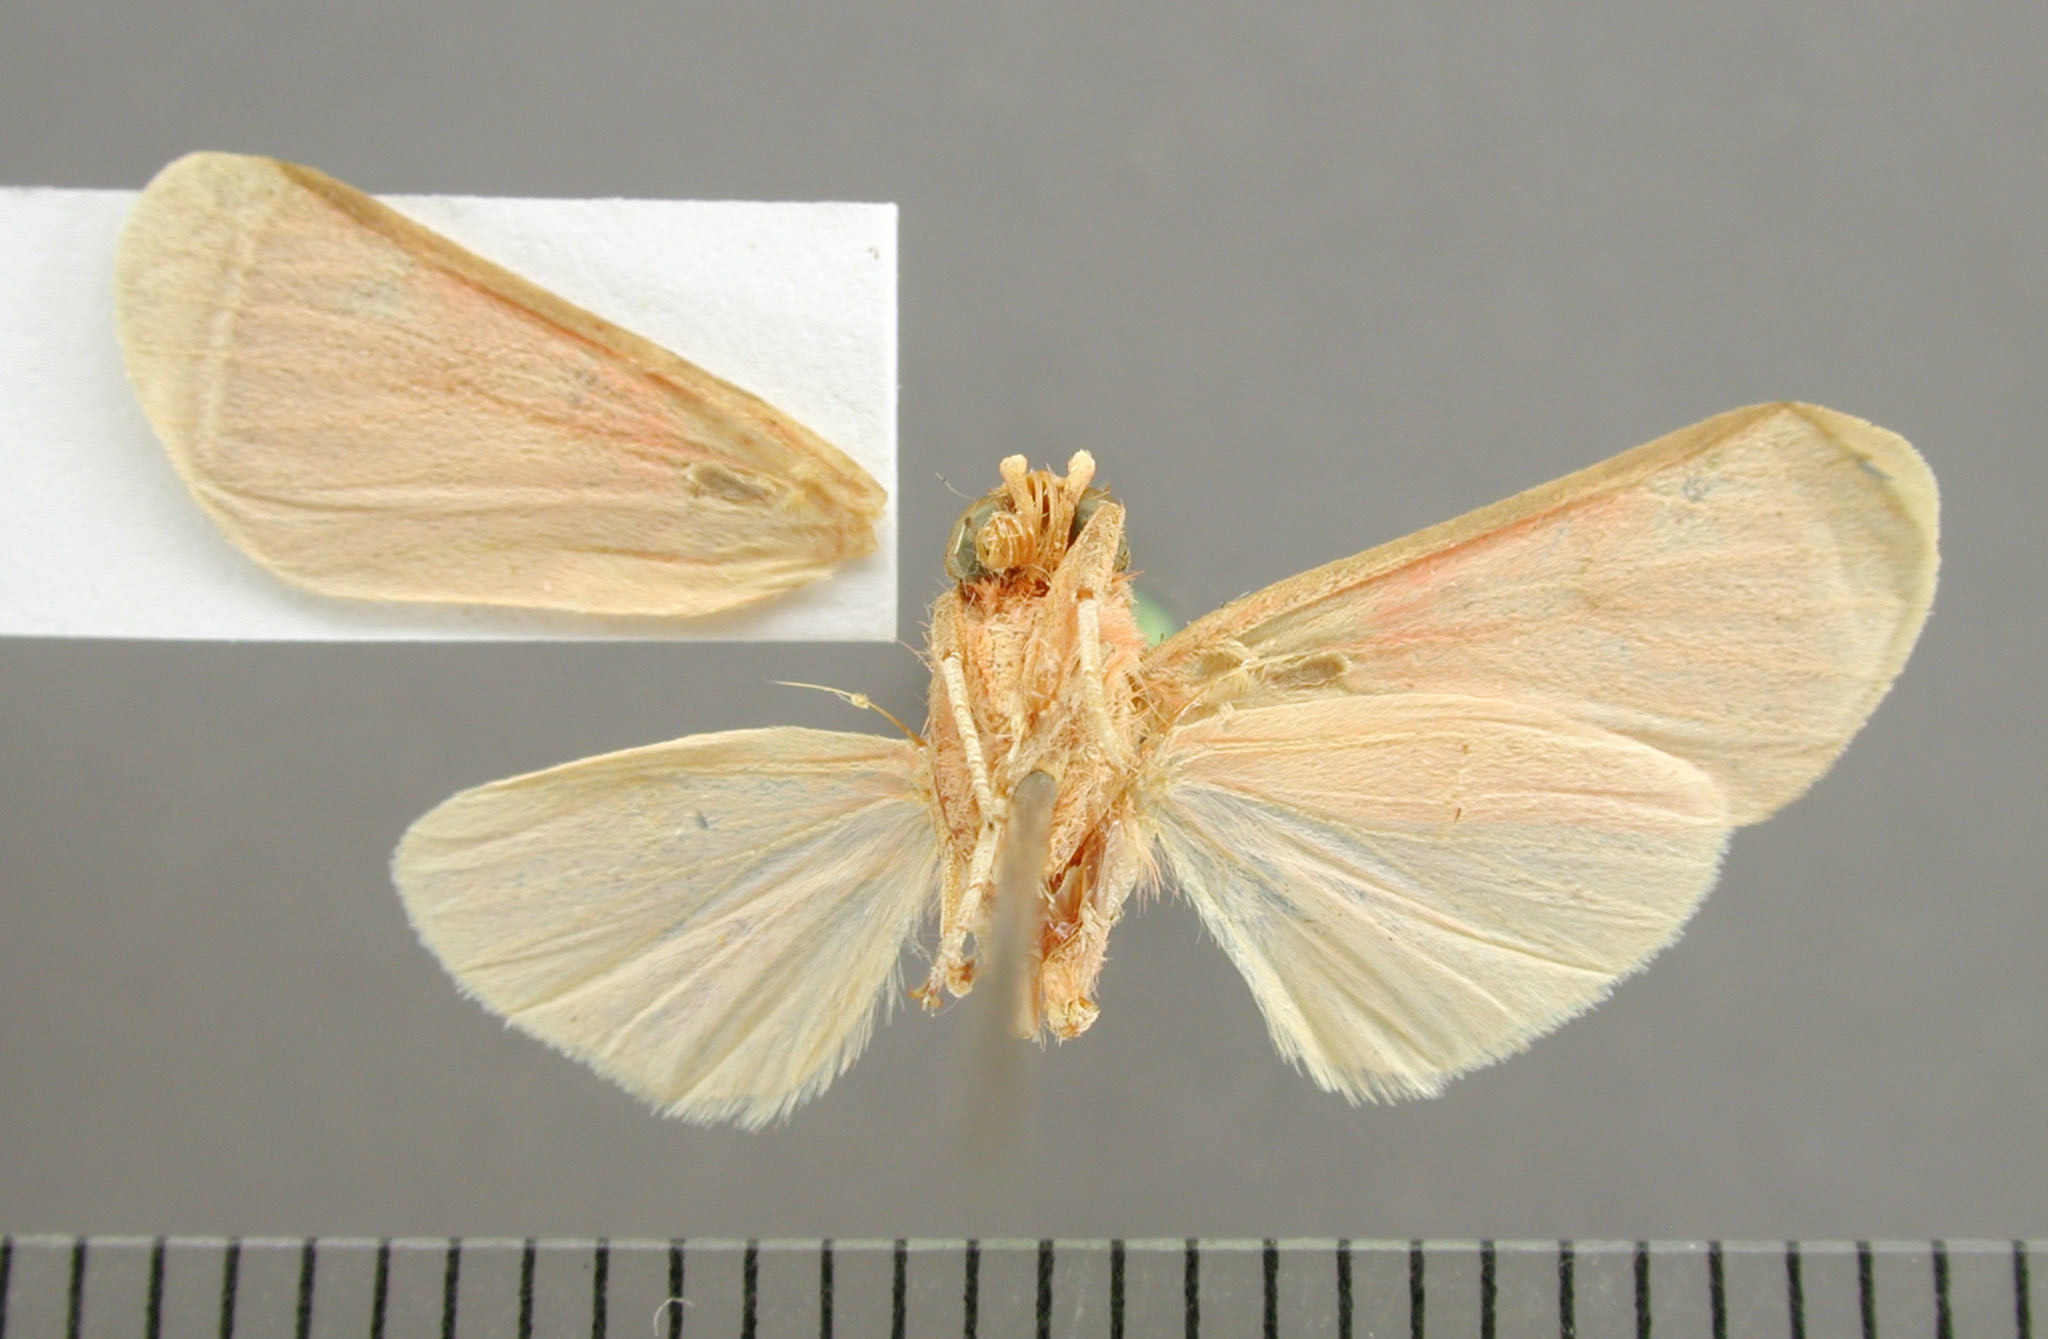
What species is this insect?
Melese sixola
